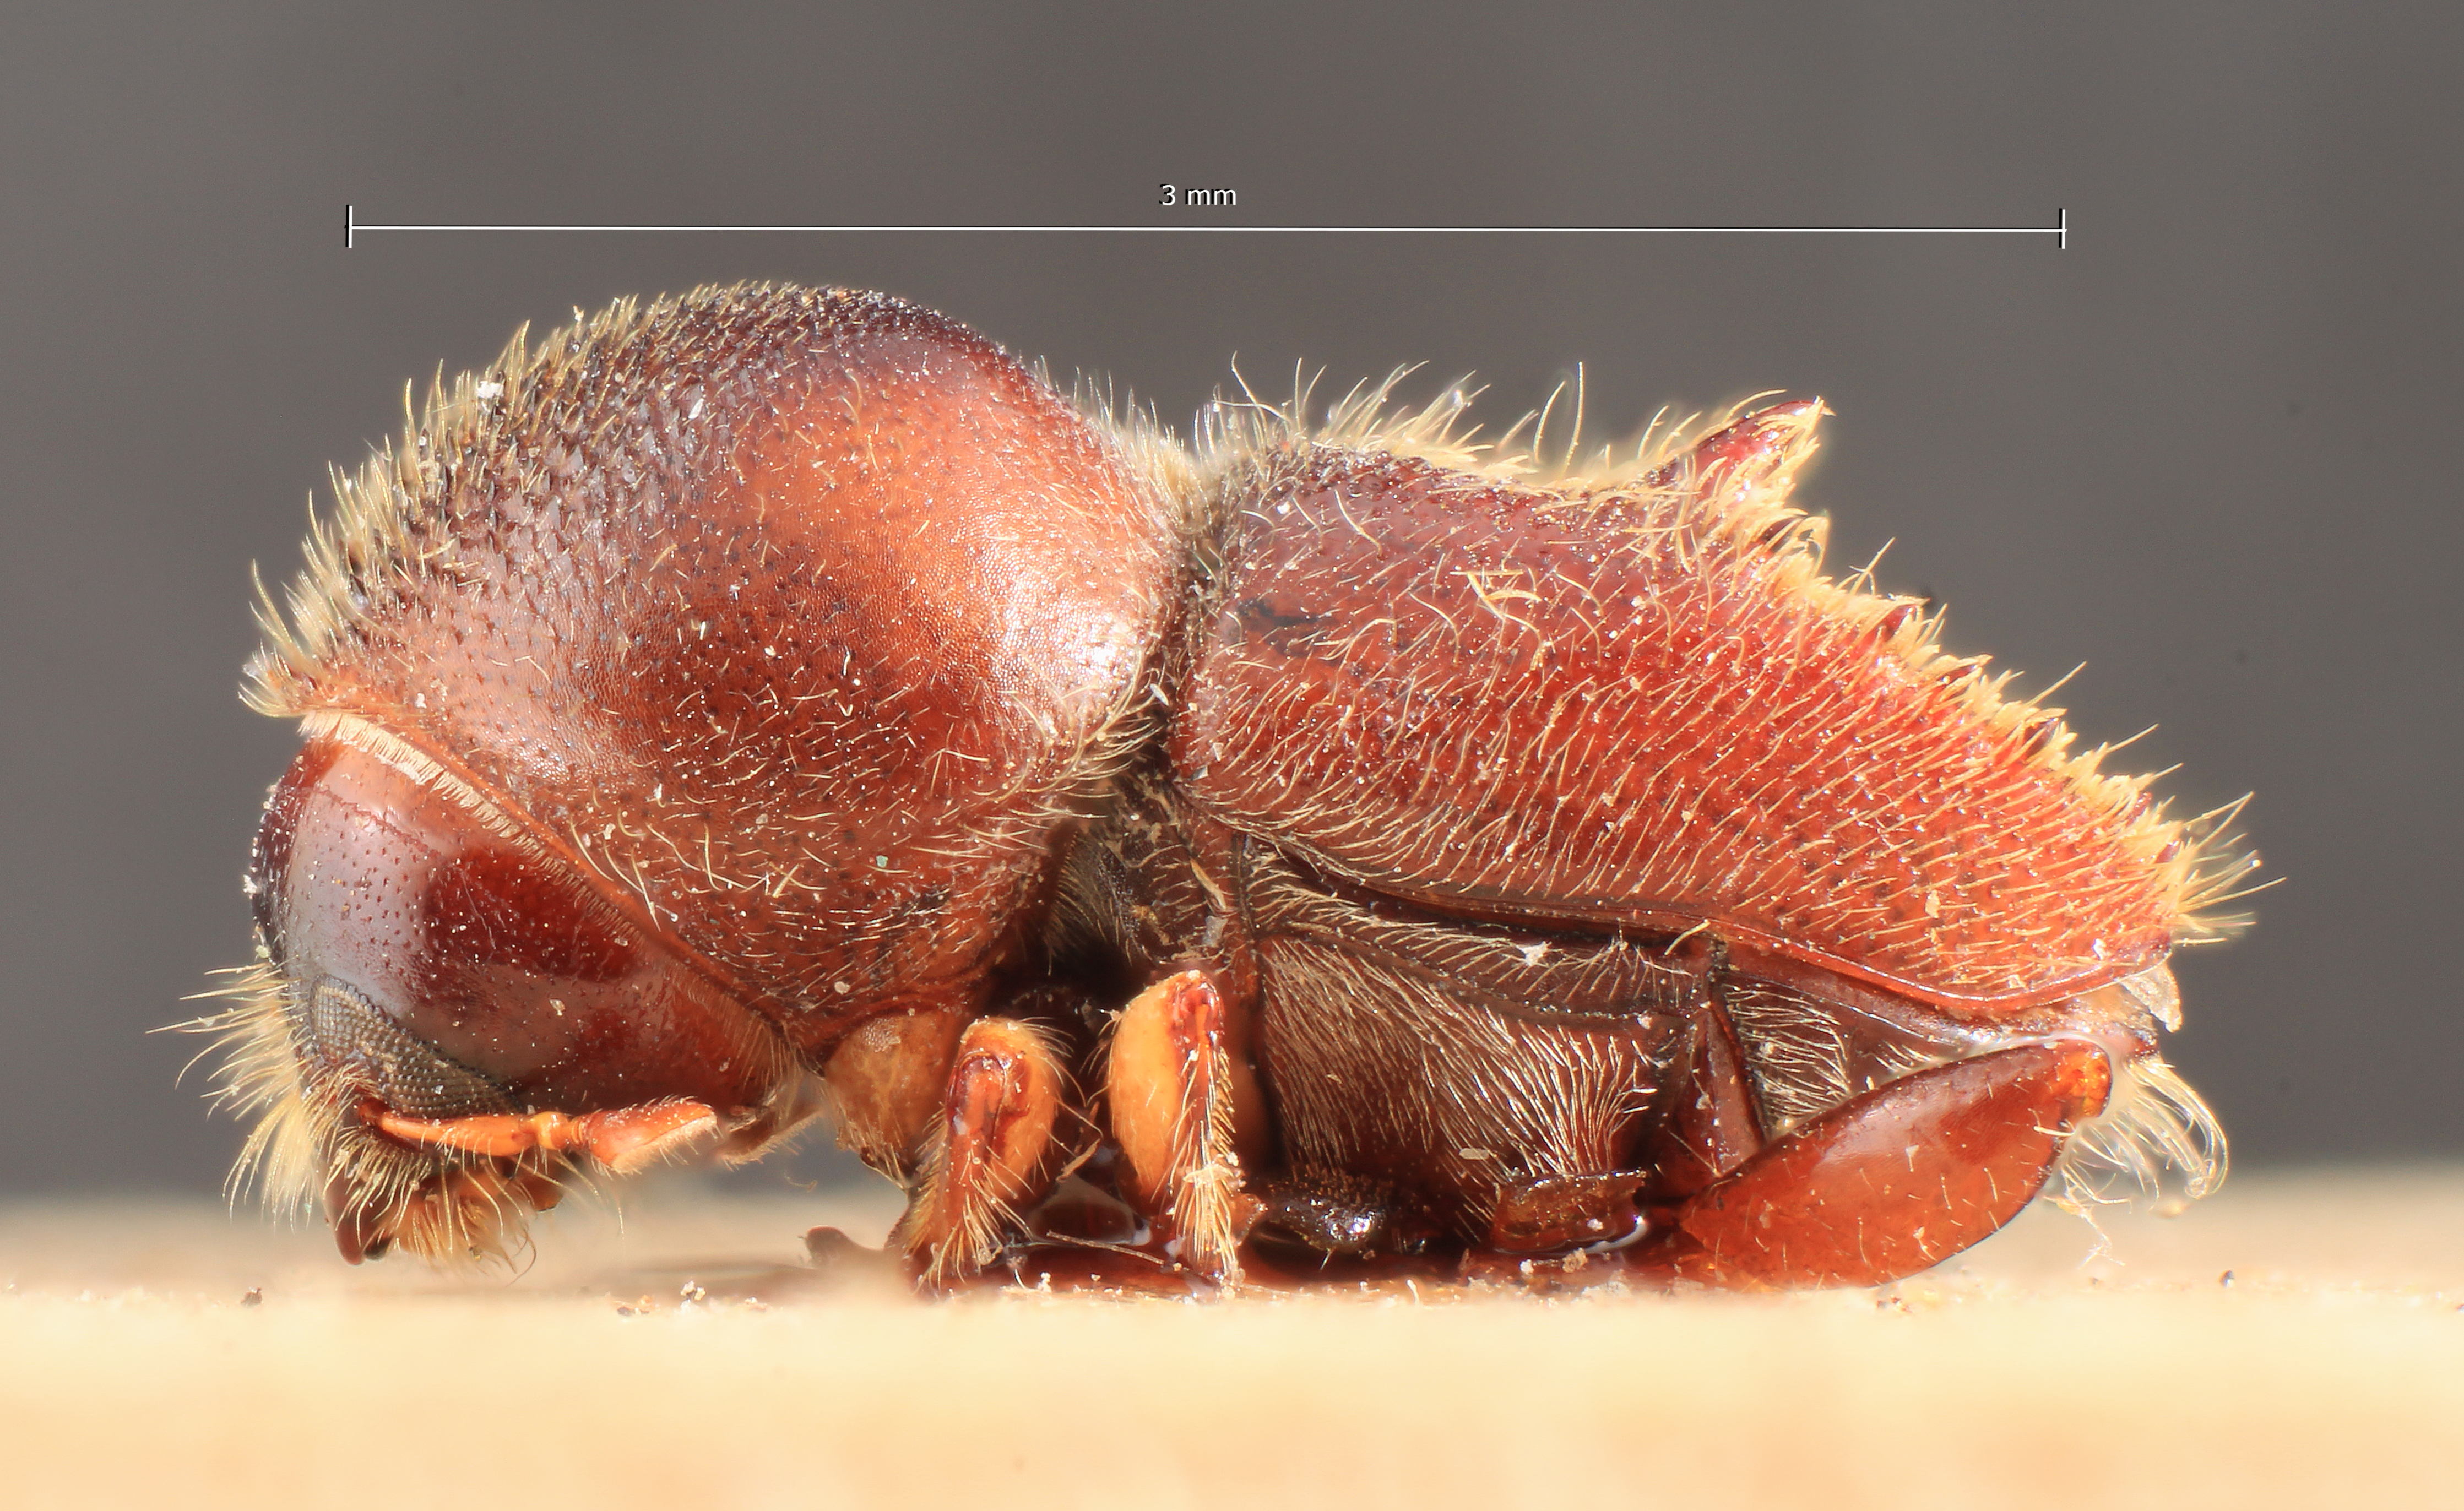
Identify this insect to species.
Xyleborus squamulosus
